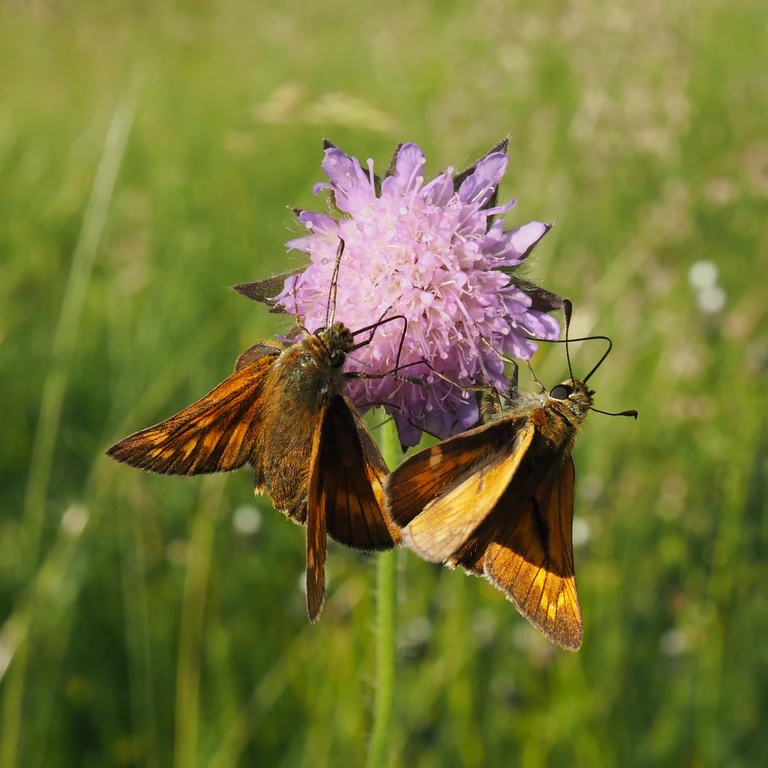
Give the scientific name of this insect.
Ochlodes sylvanus (also Ochlodes venata)
